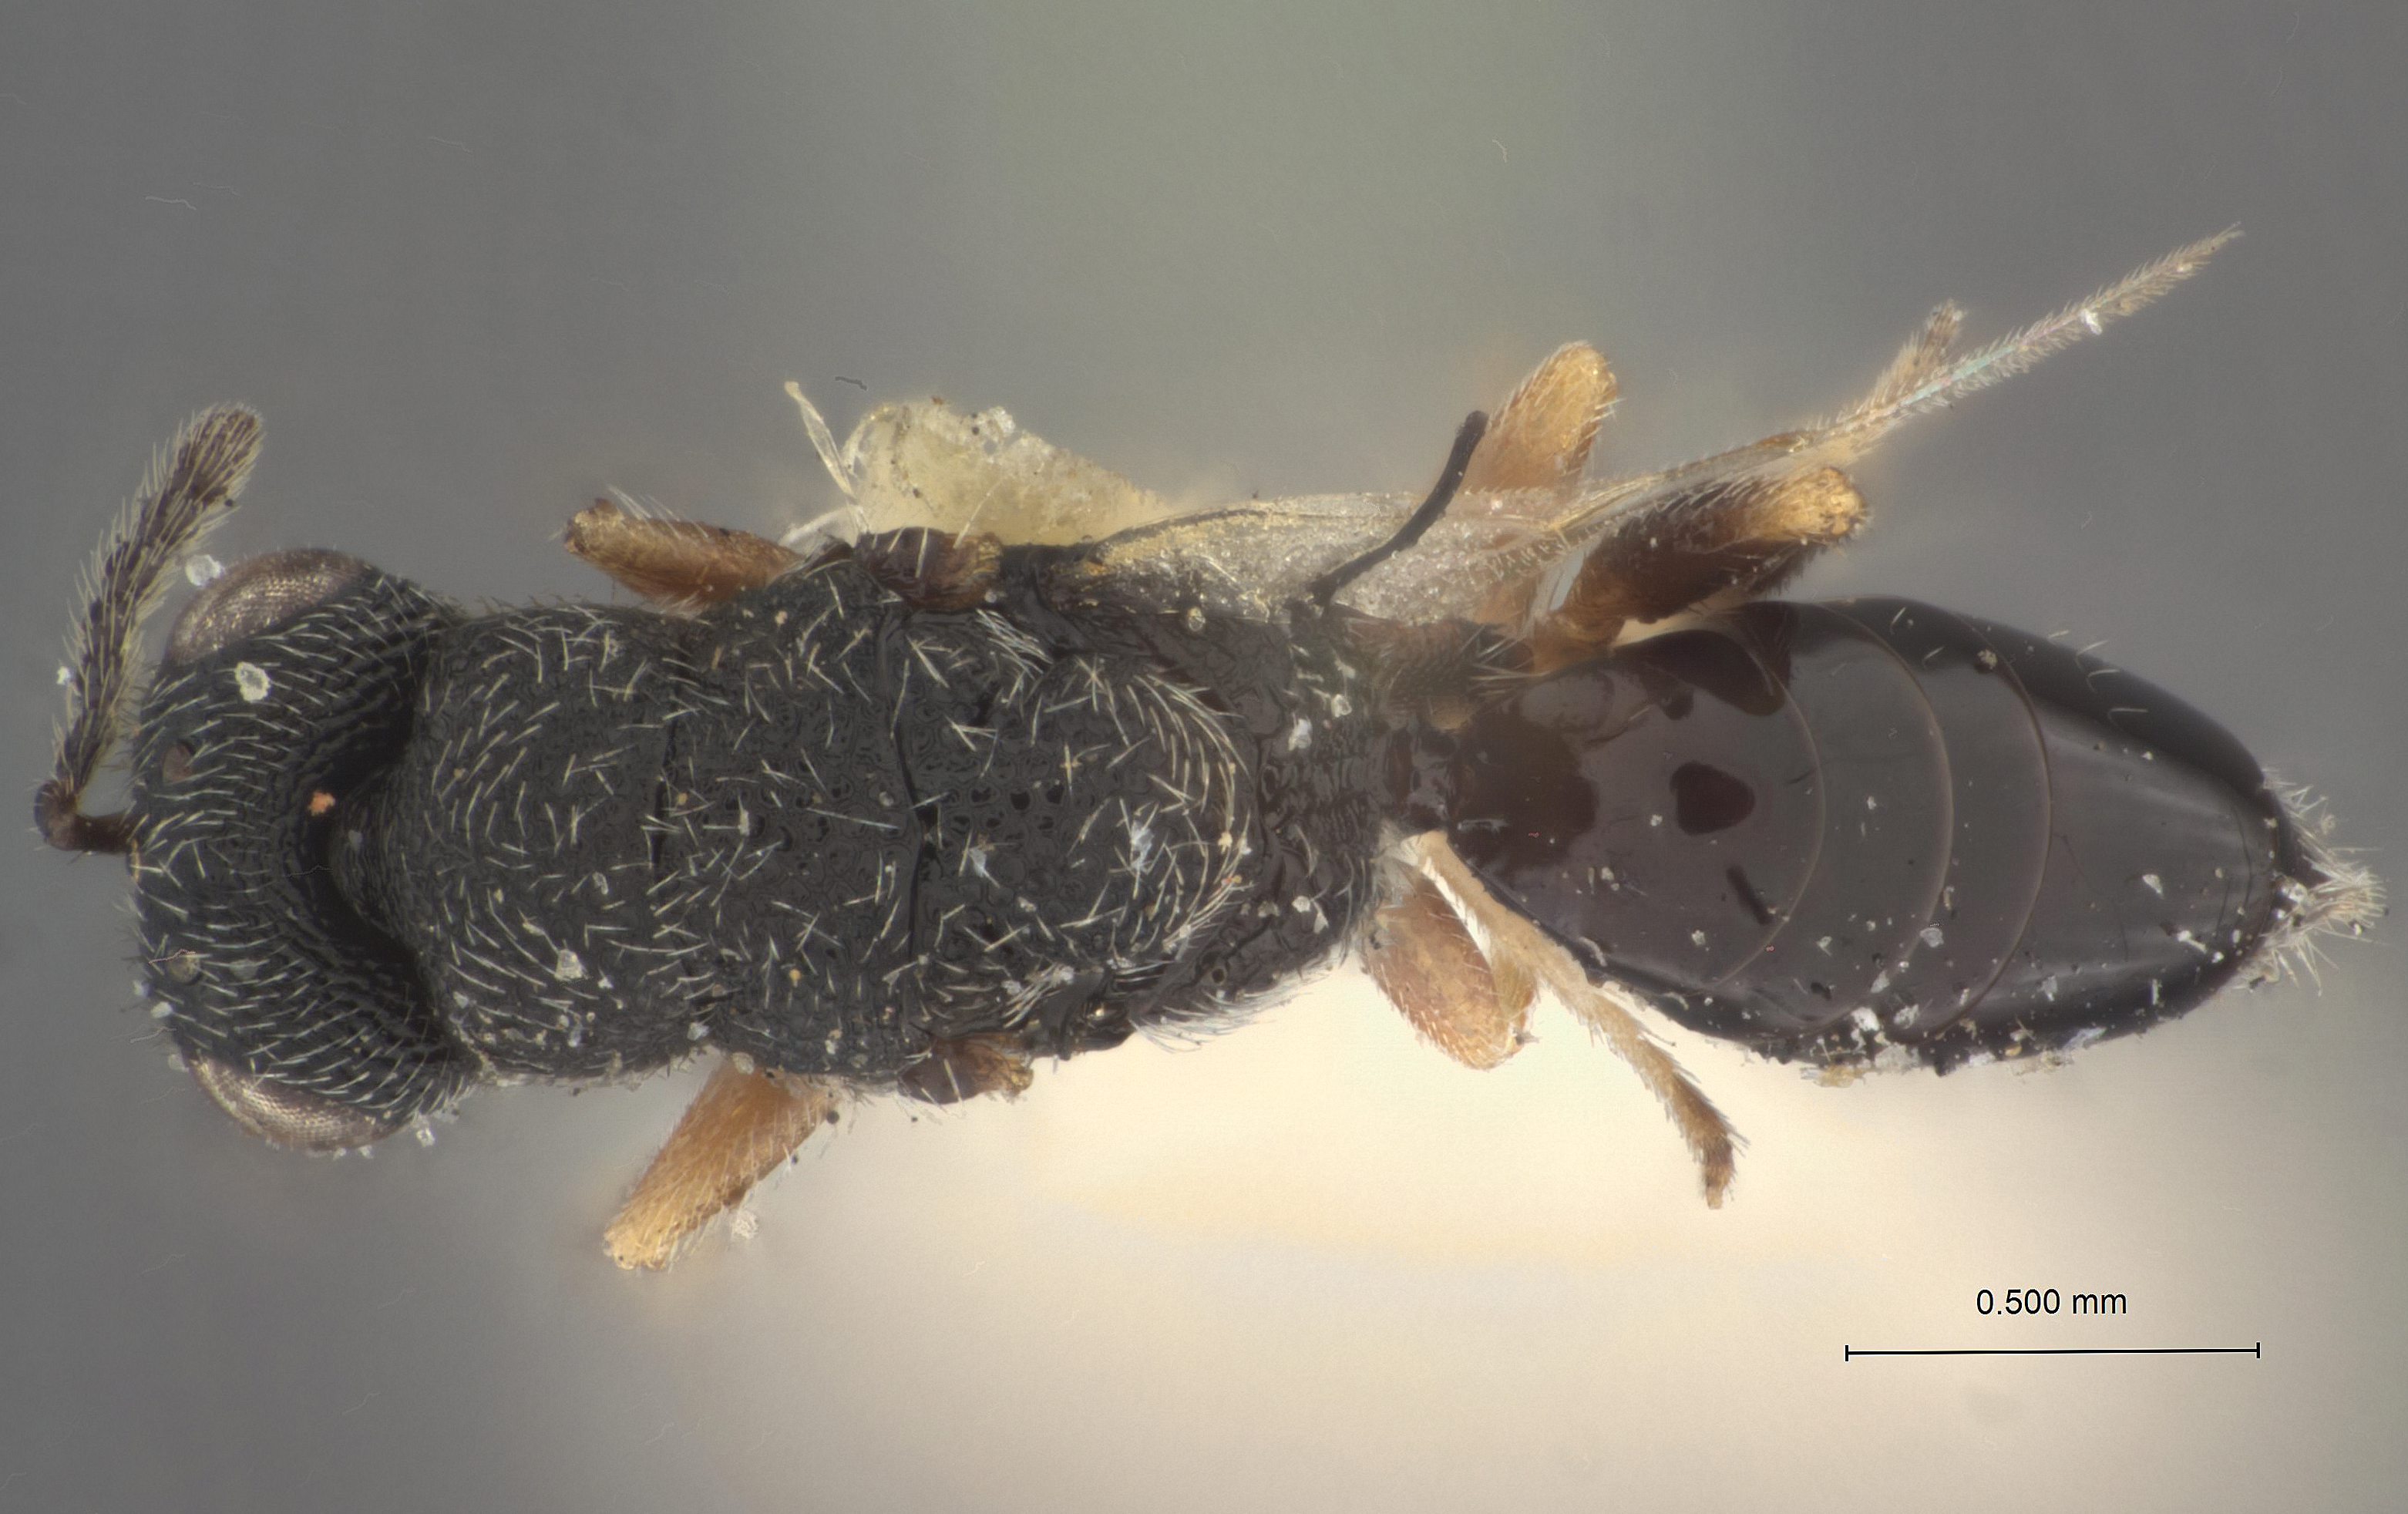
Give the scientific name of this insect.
Eurytoma pater
